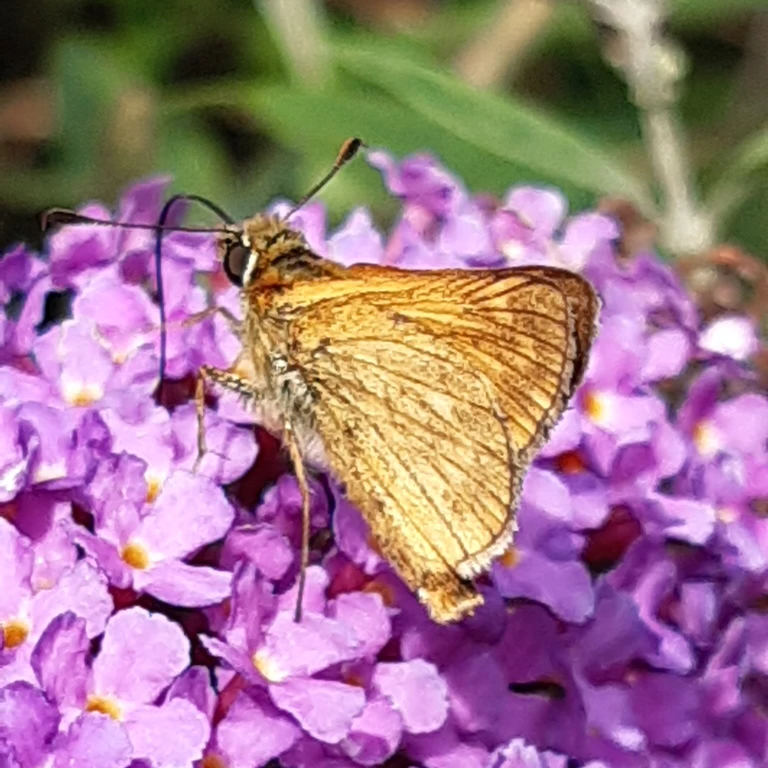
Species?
Ochlodes sylvanus (also Ochlodes venata)
